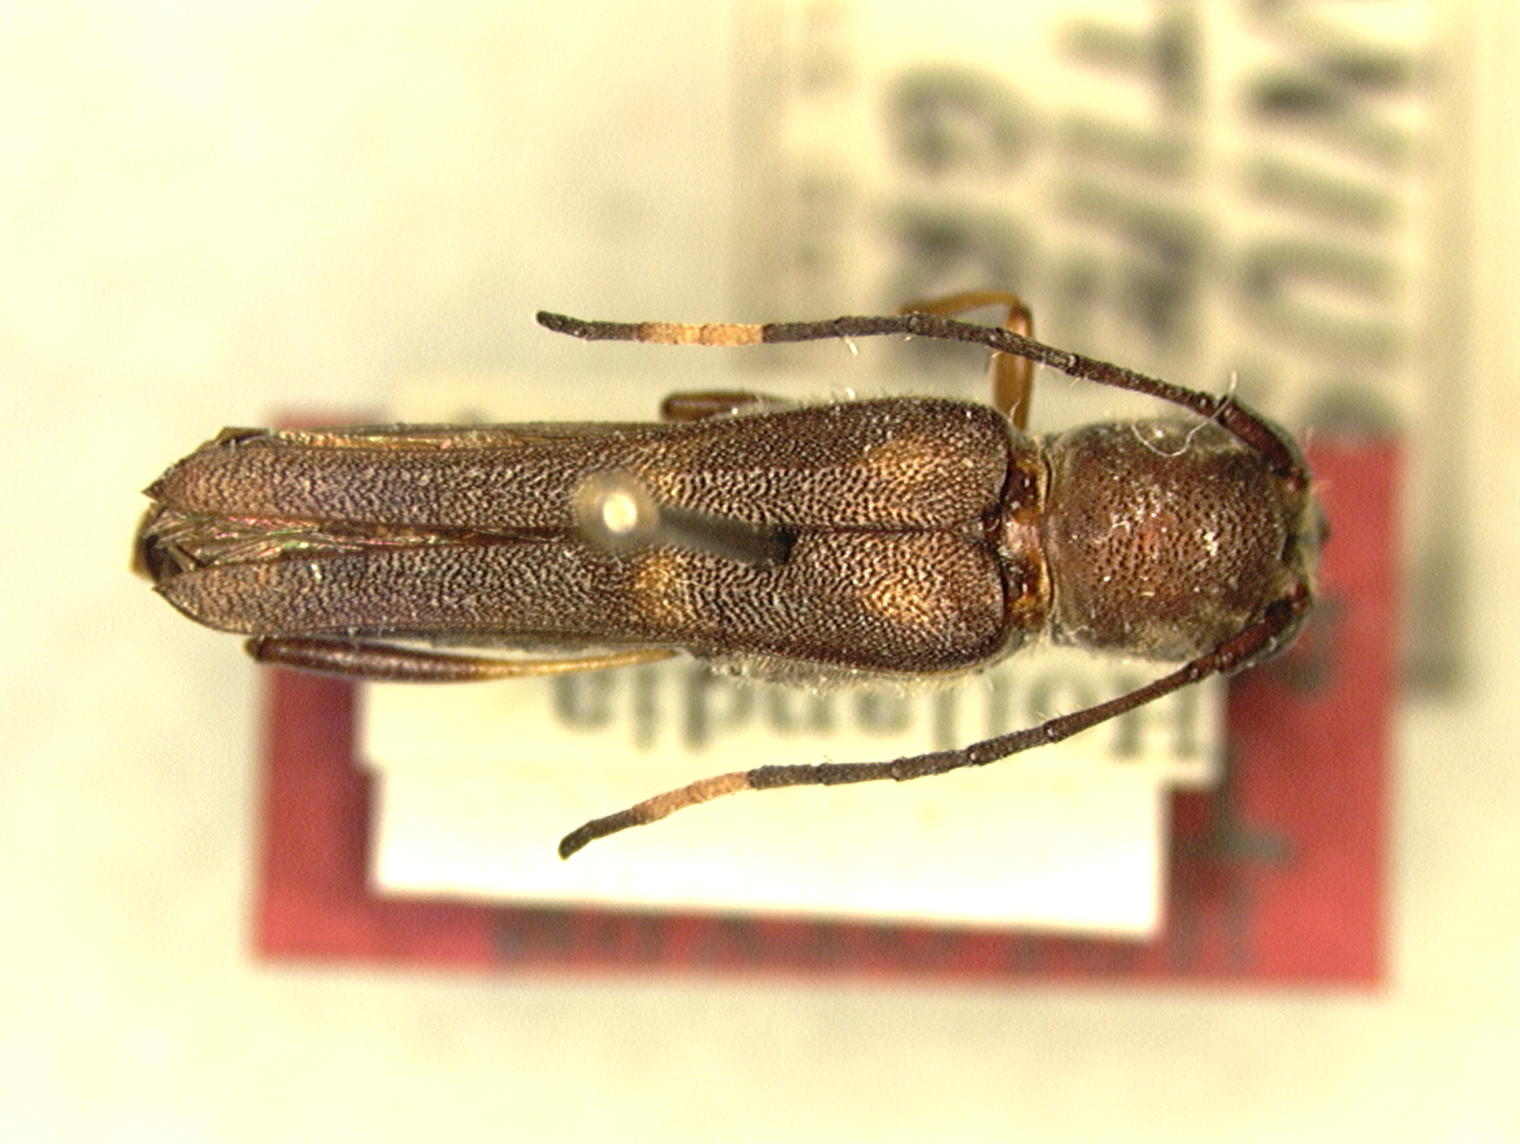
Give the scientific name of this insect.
Thranius dentatipennis
